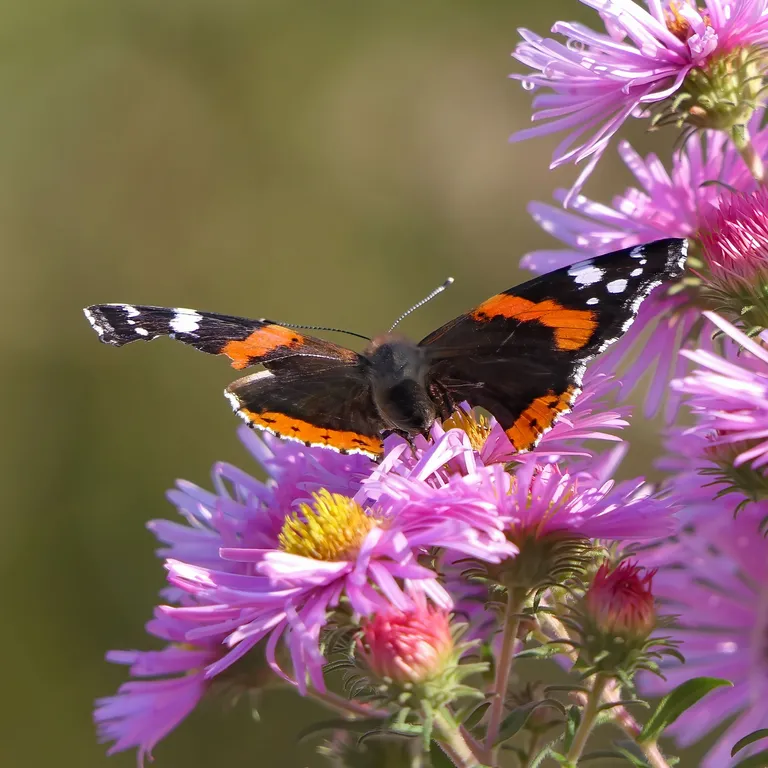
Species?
Vanessa atalanta
